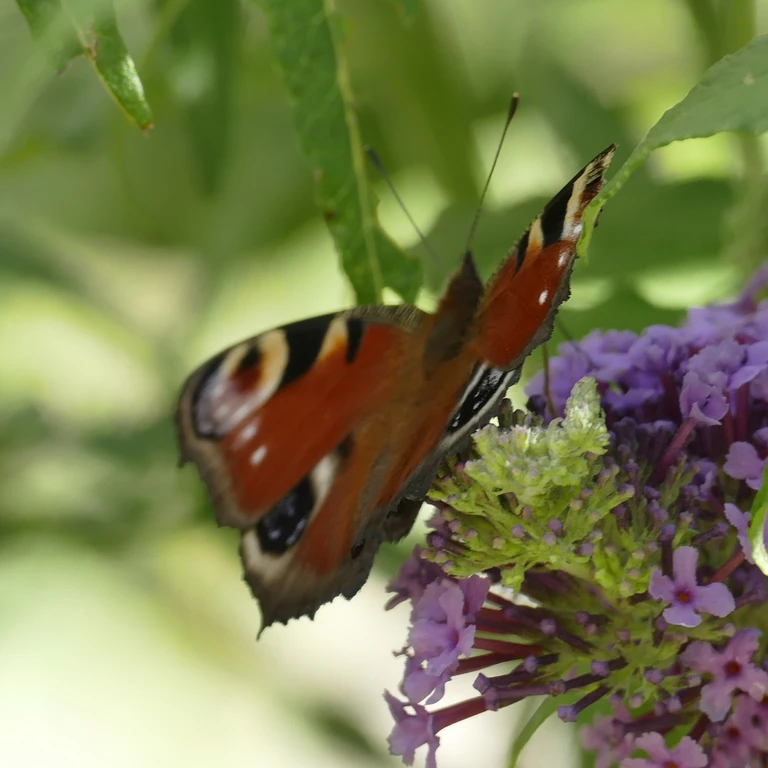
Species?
Aglais io
